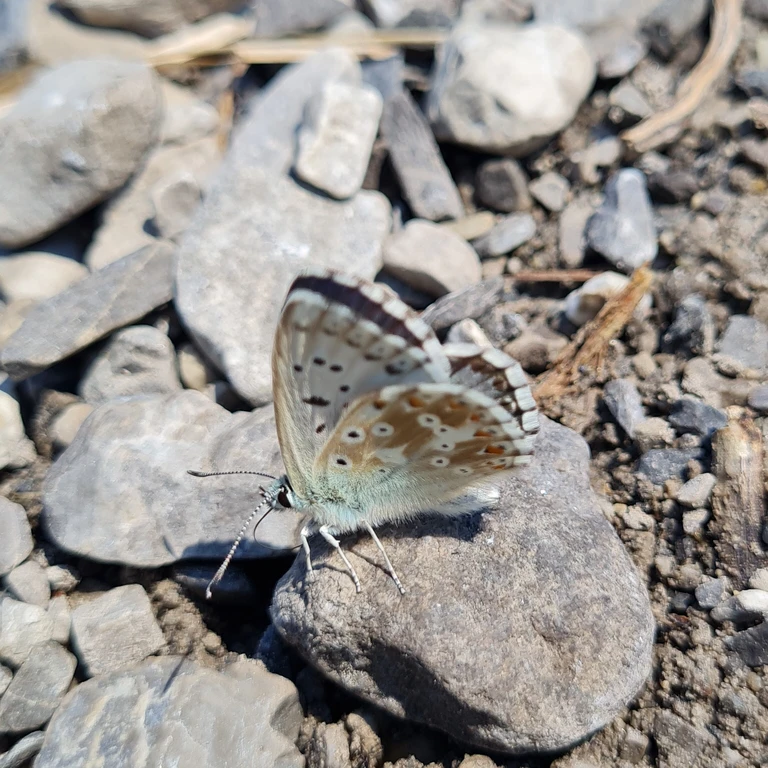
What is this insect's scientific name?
Lysandra coridon
